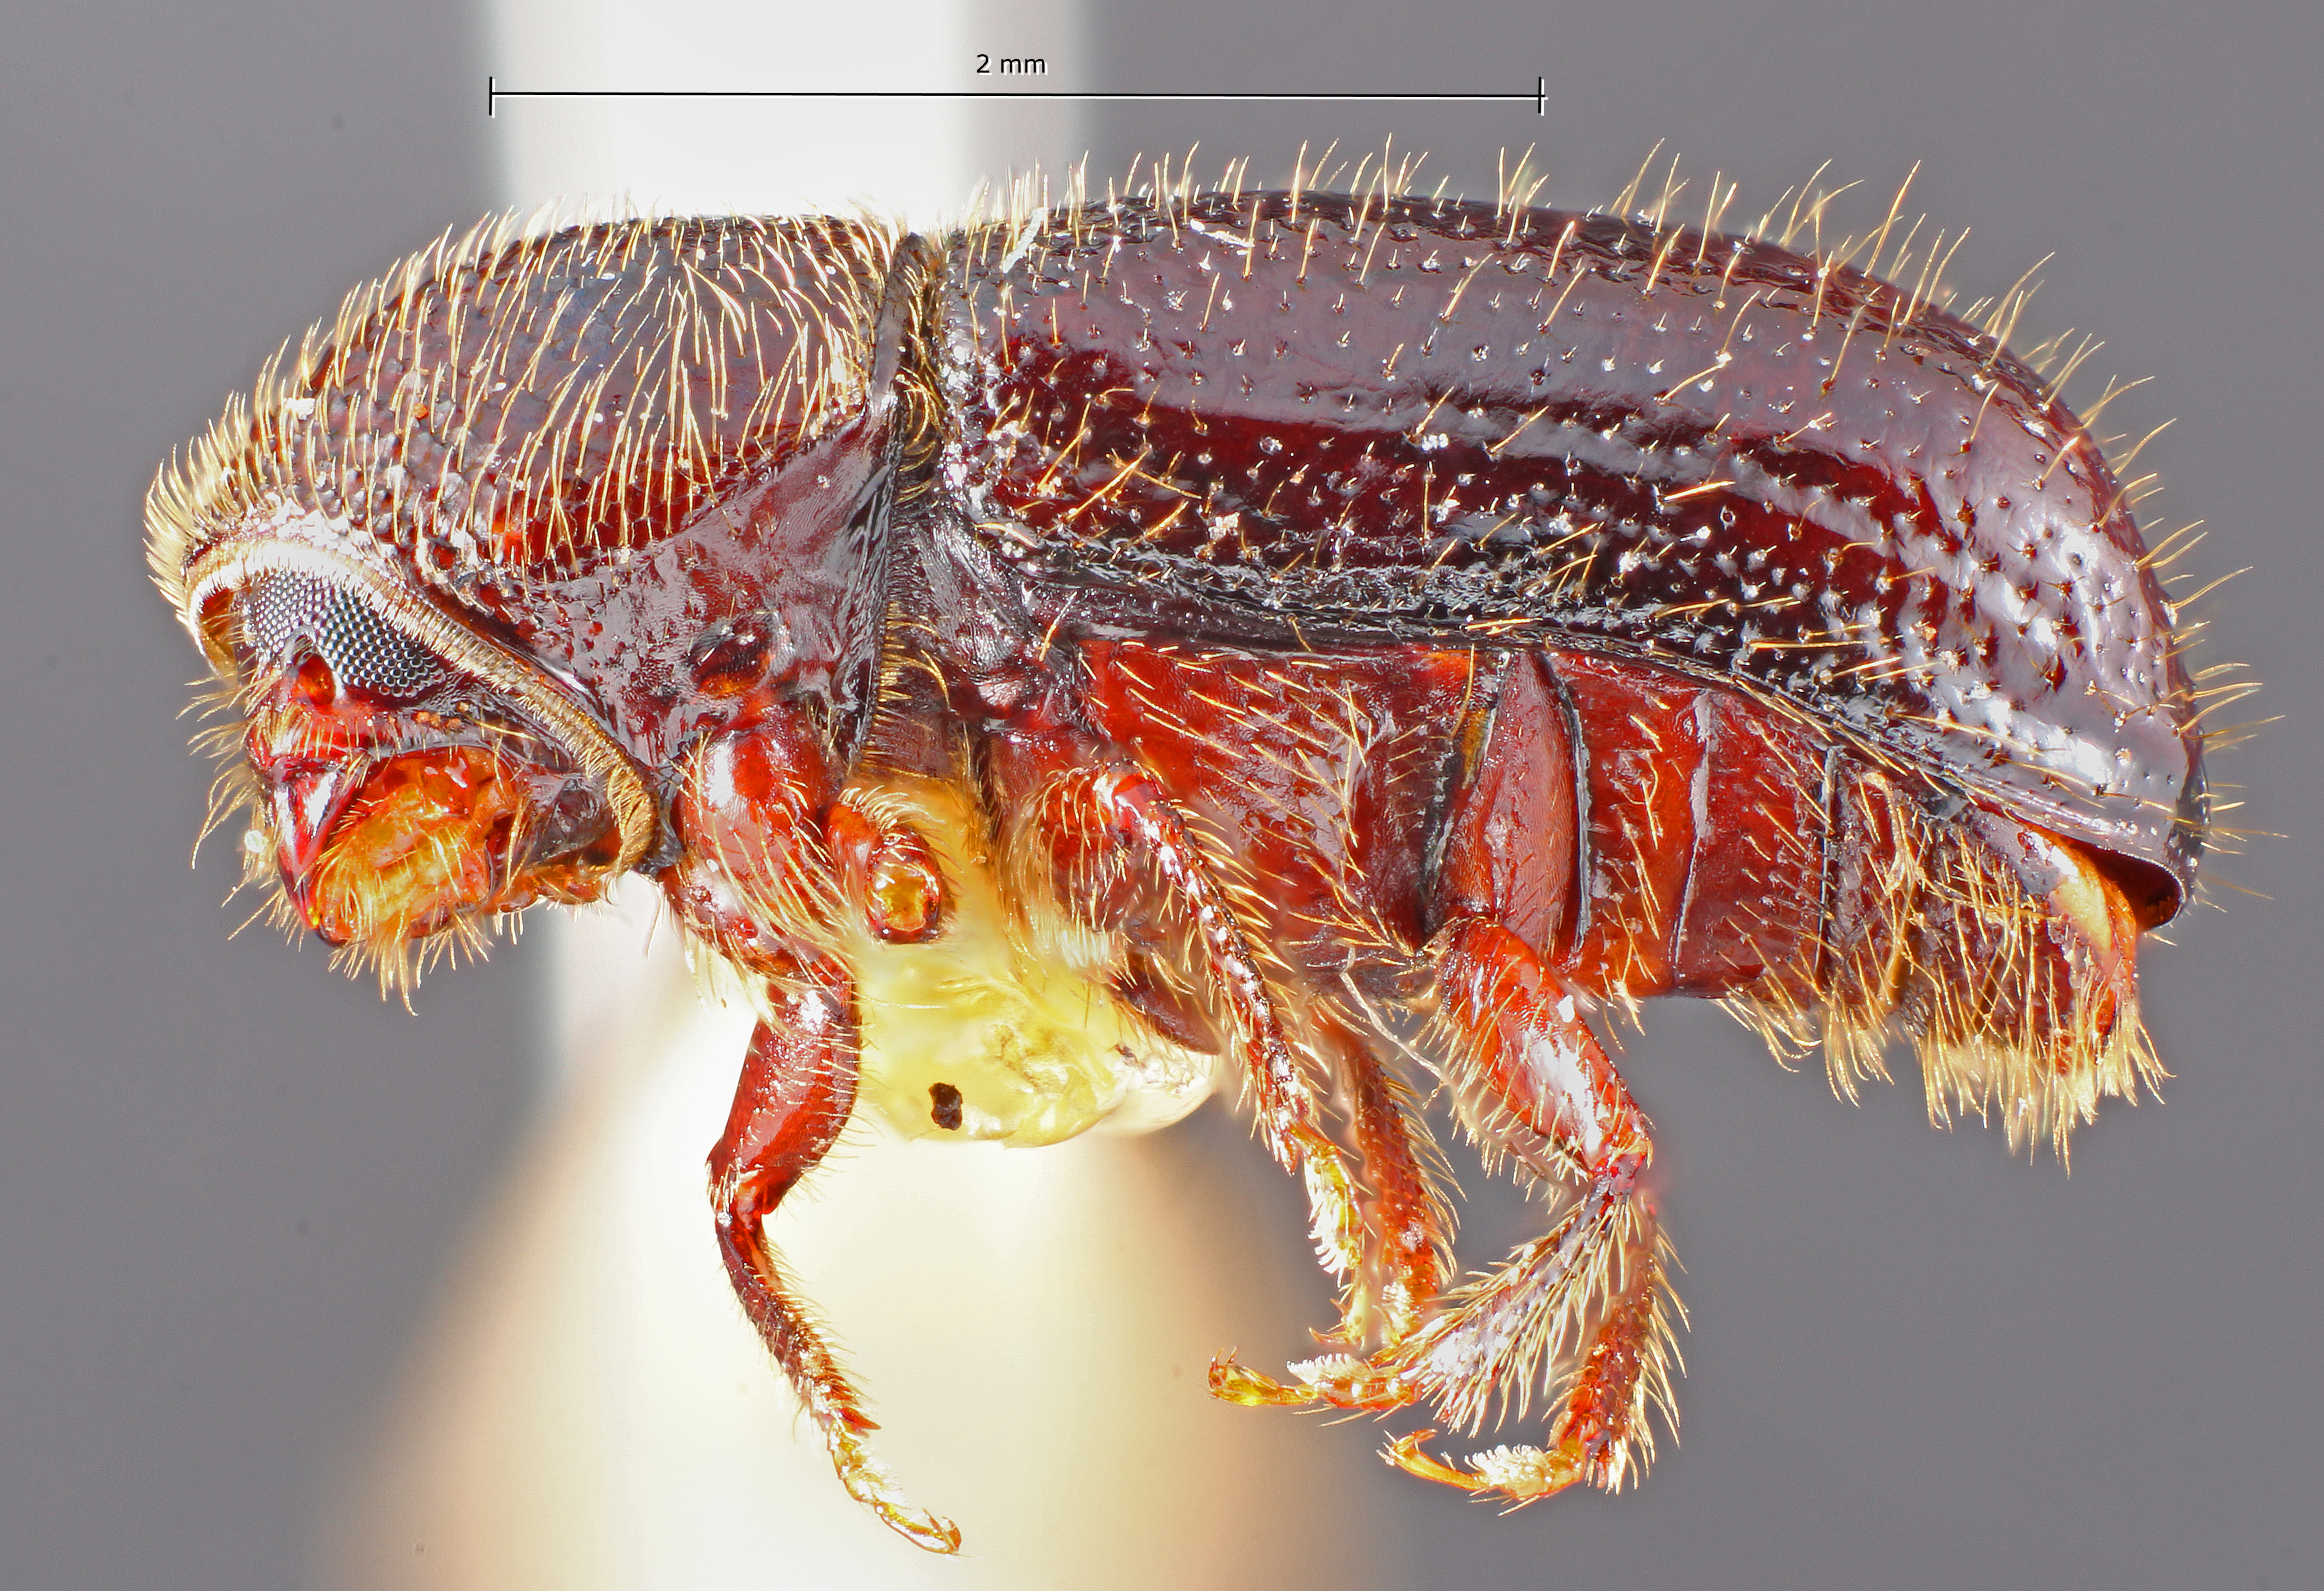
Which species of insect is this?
Conophthorus radiatae
